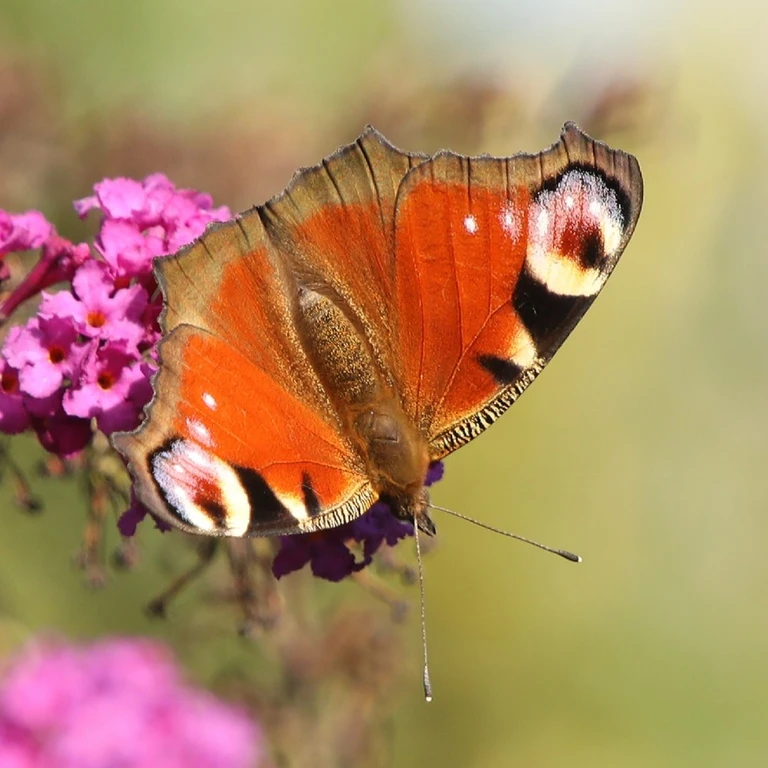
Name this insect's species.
Aglais io
